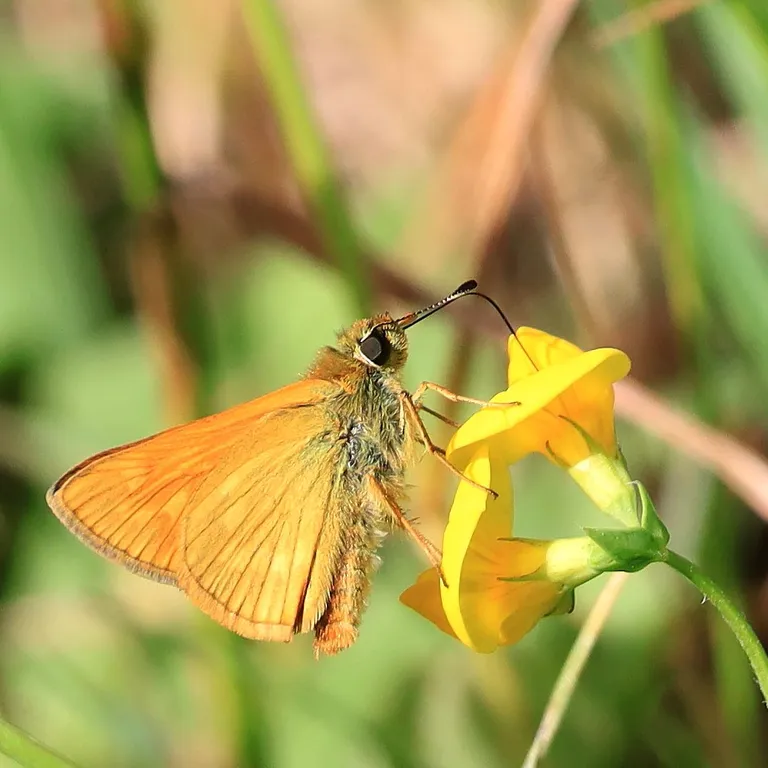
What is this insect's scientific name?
Ochlodes sylvanus (also Ochlodes venata)
